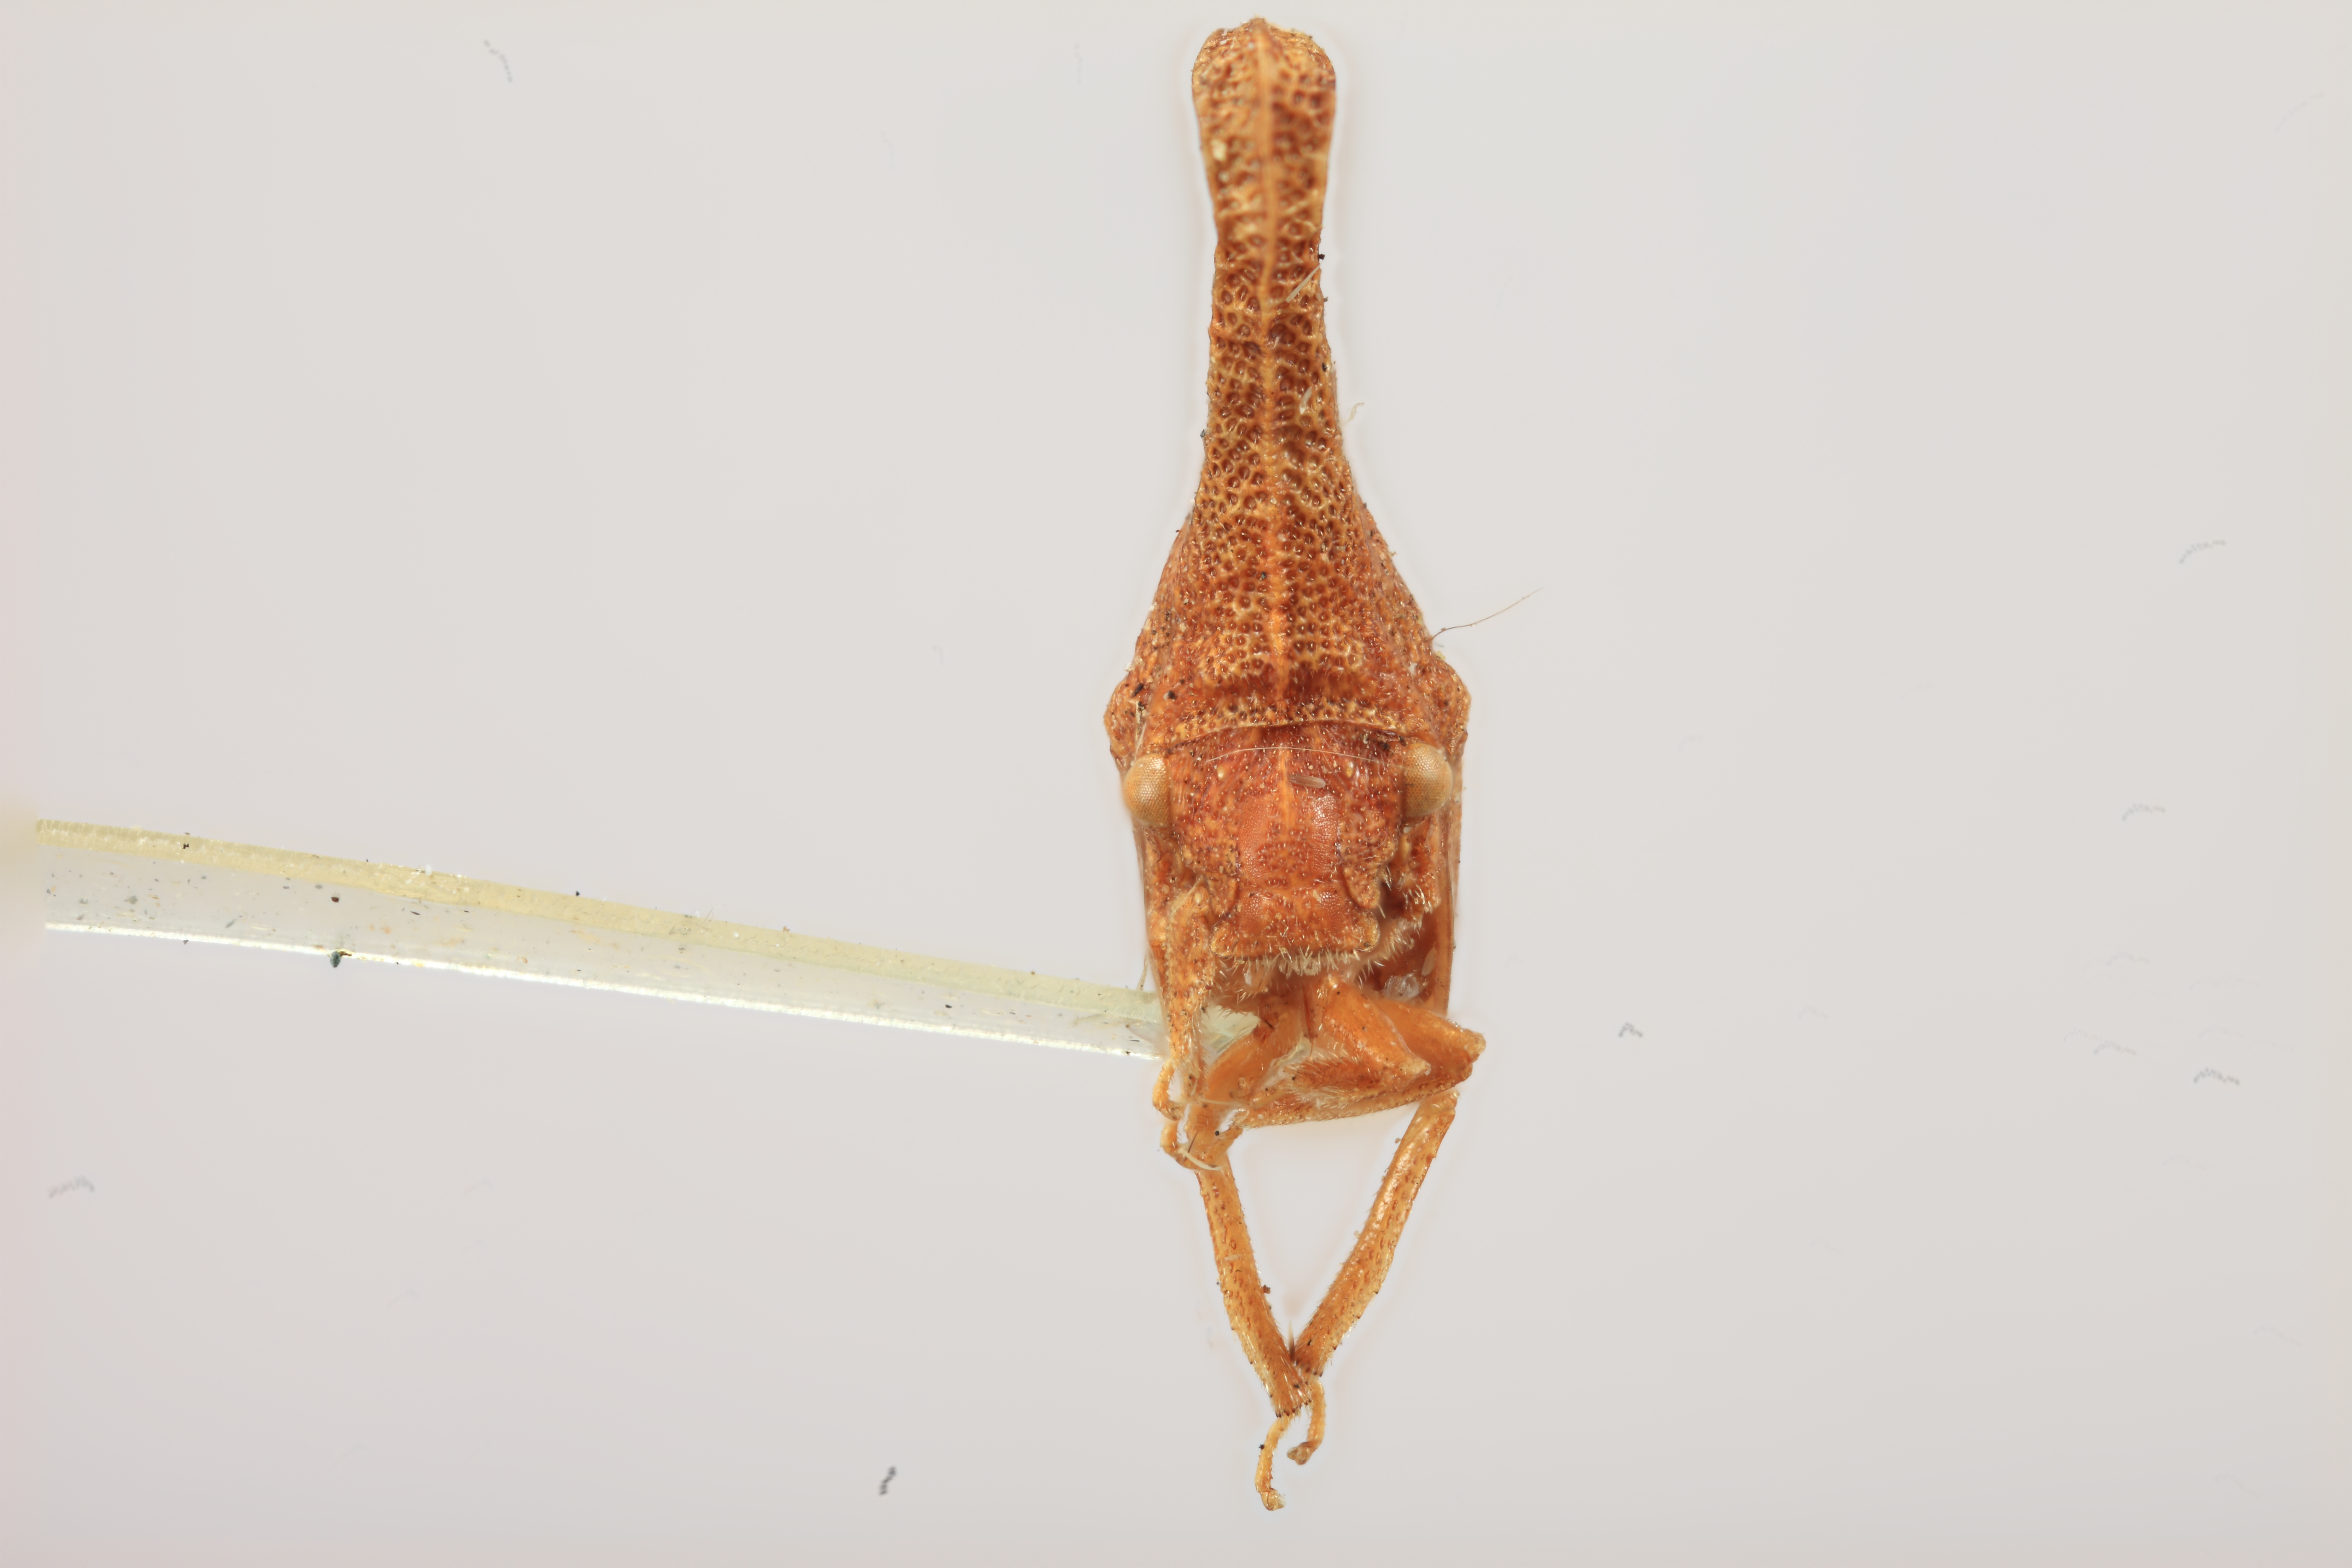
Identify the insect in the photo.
Aechmorpha californensis
